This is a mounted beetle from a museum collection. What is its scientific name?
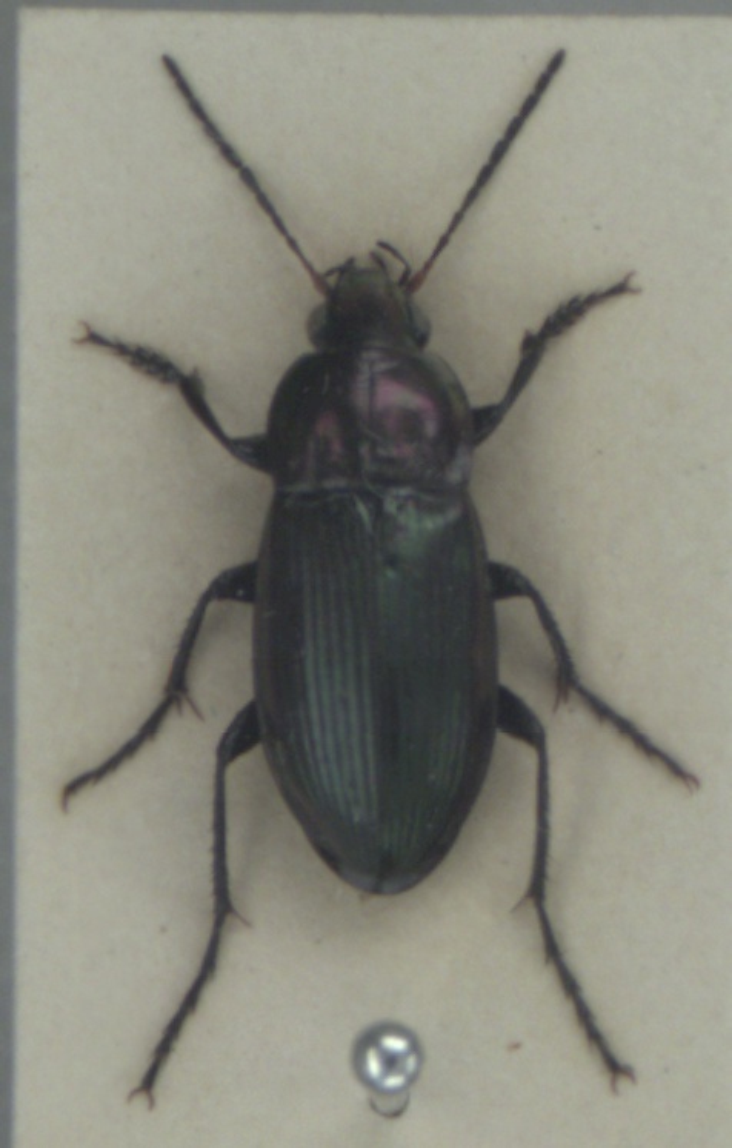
Poecilus versicolor
